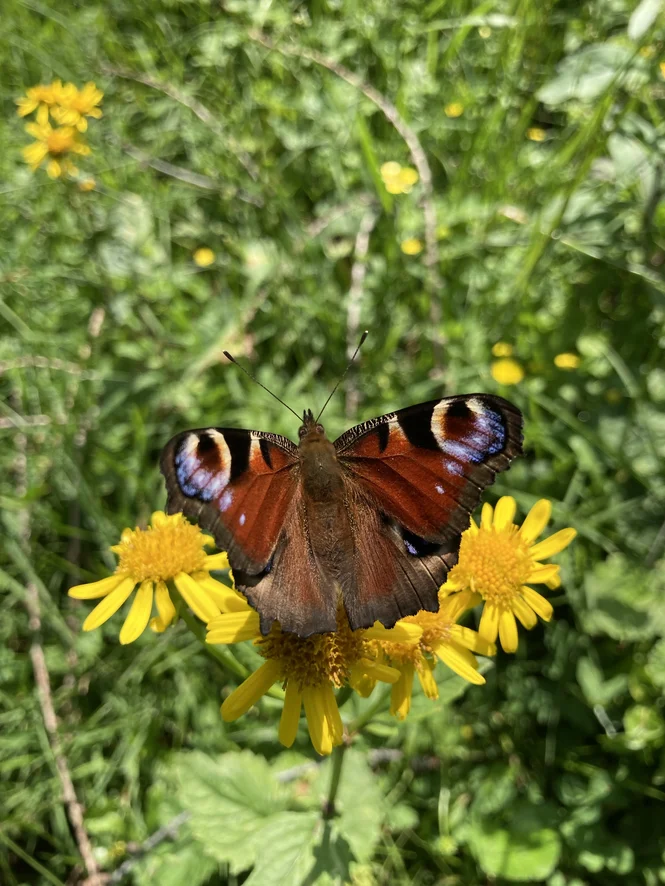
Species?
Aglais io
